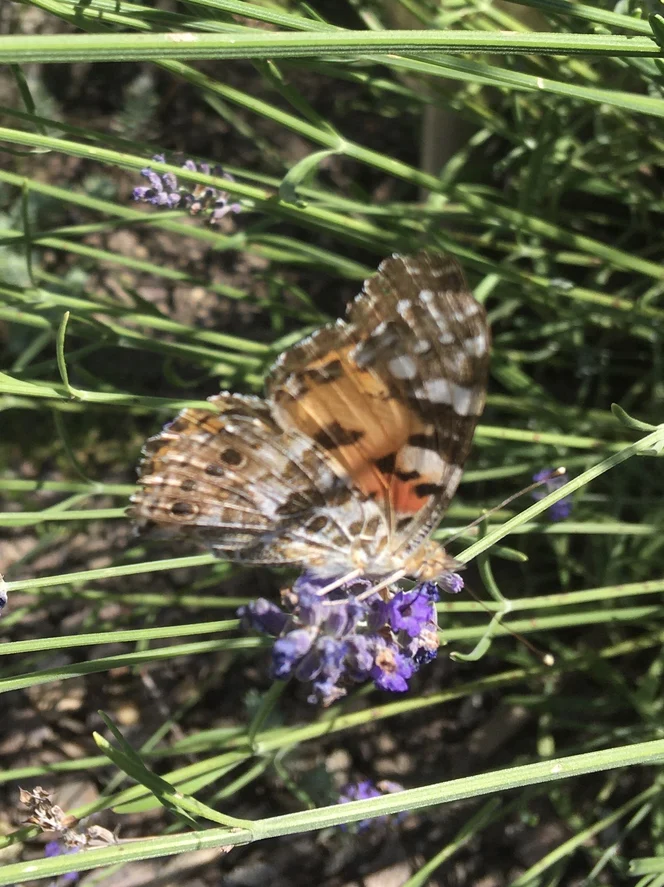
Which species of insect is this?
Vanessa cardui
